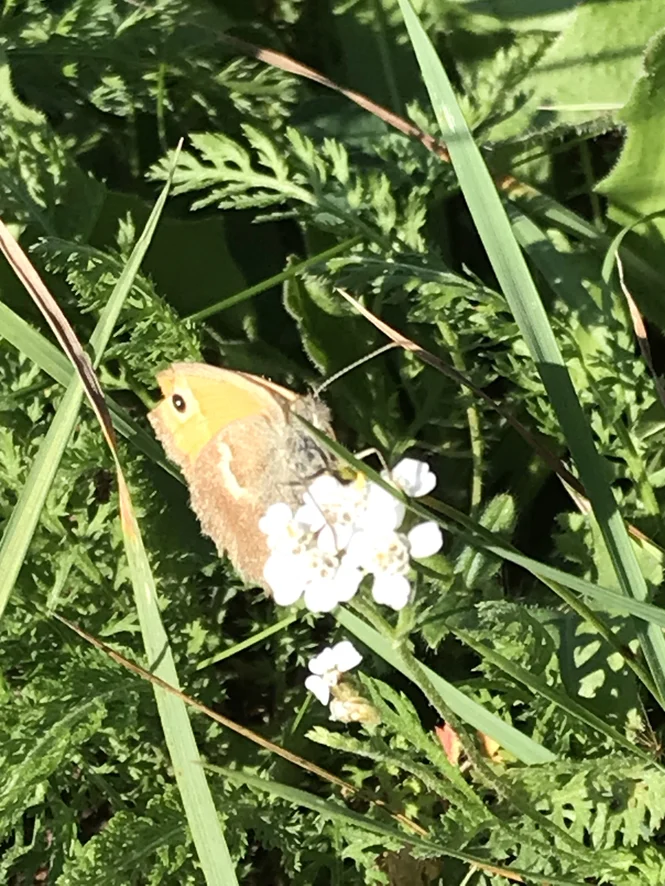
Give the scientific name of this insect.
Coenonympha pamphilus
